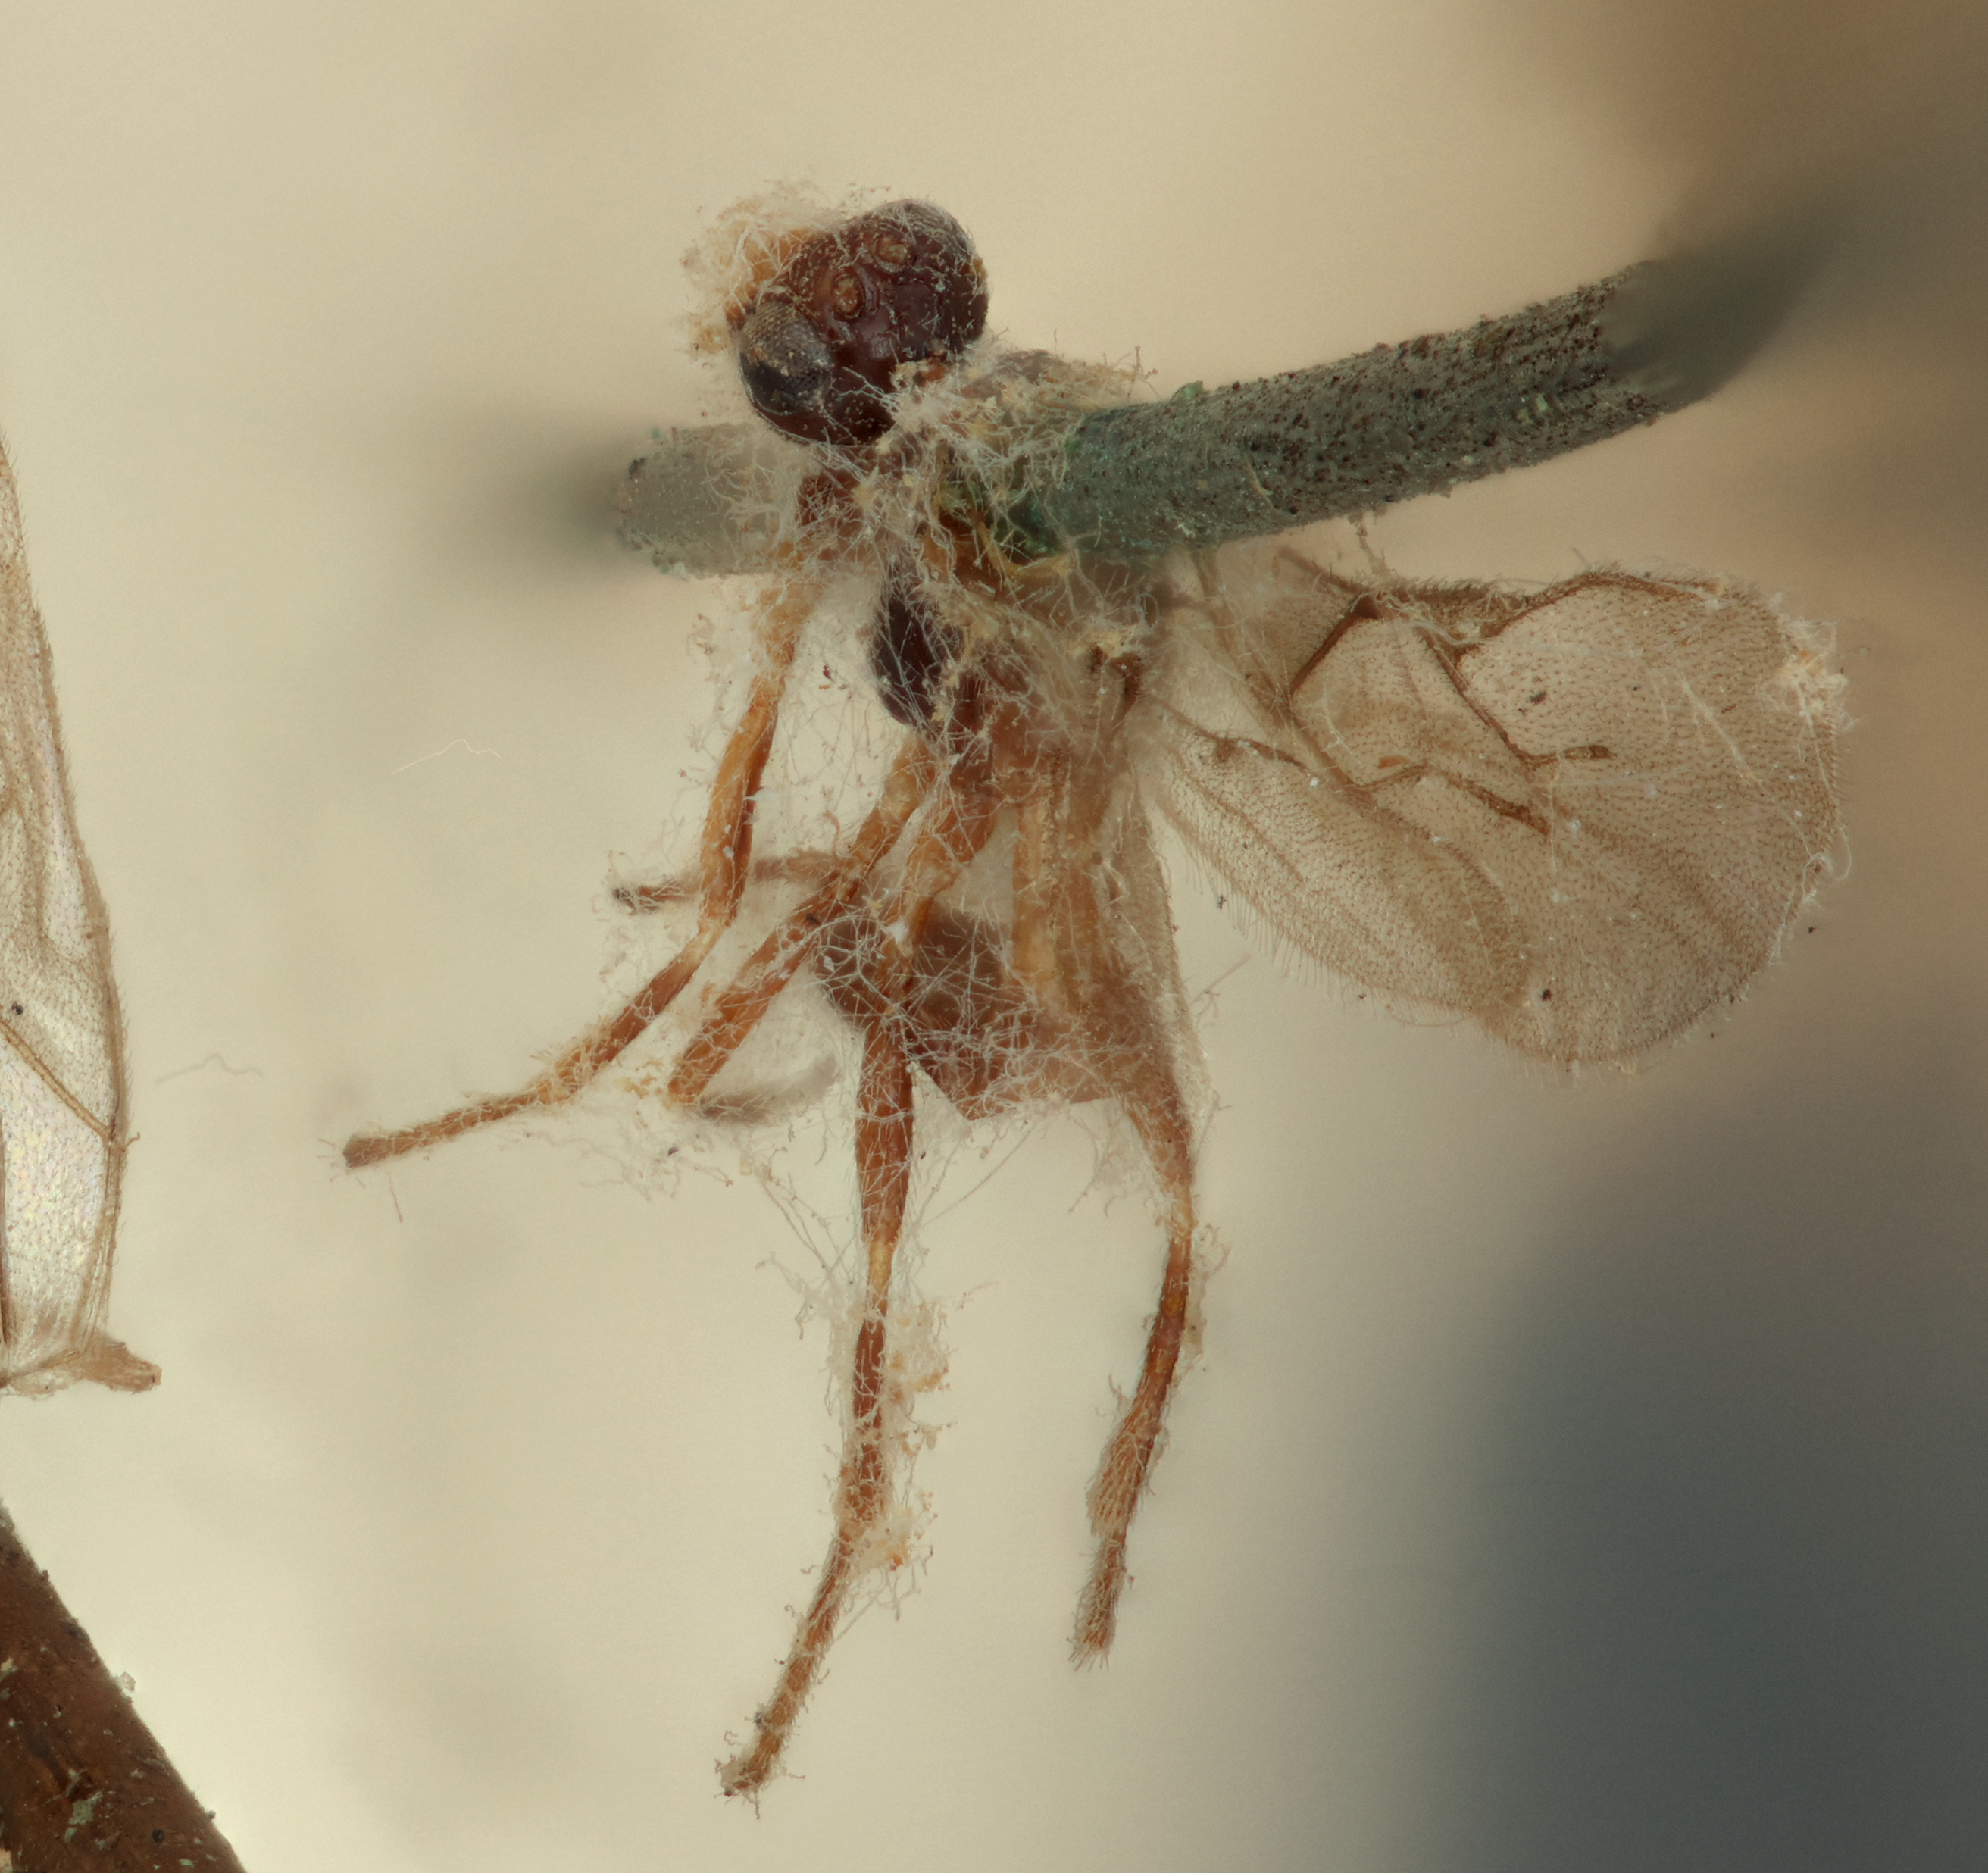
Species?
Aphidius avenaphis
